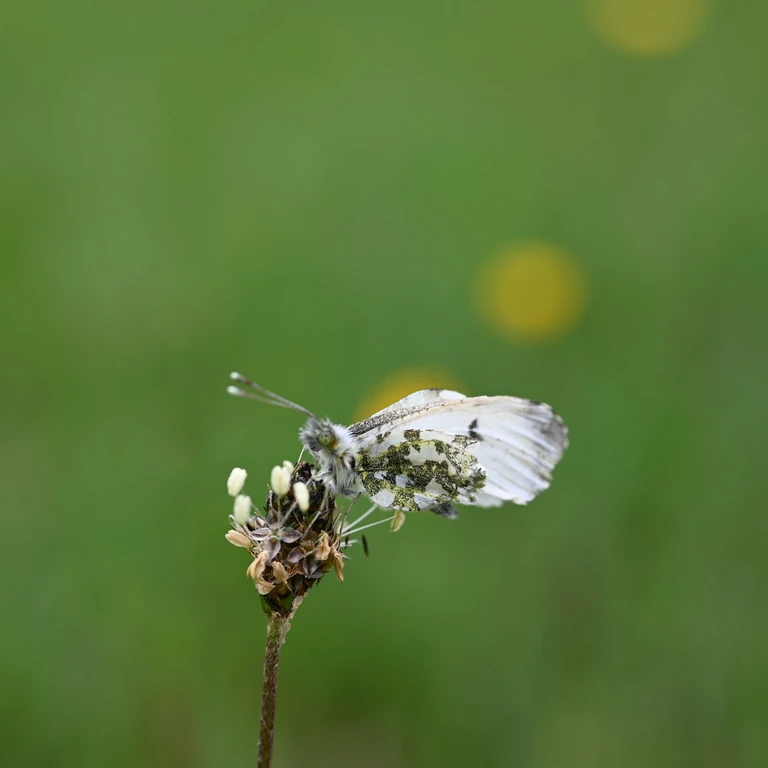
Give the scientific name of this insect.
Anthocharis cardamines
